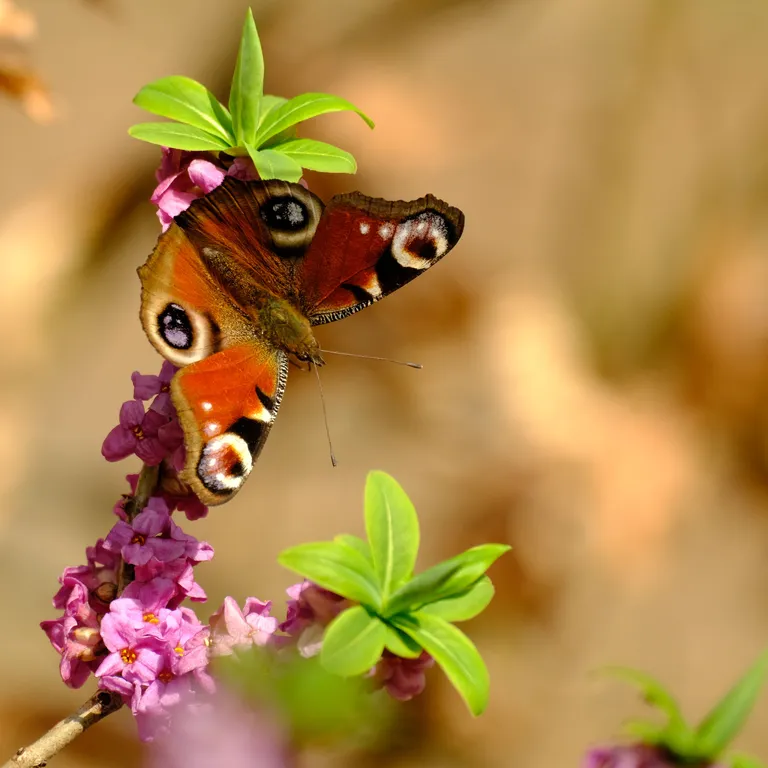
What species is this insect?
Aglais io
